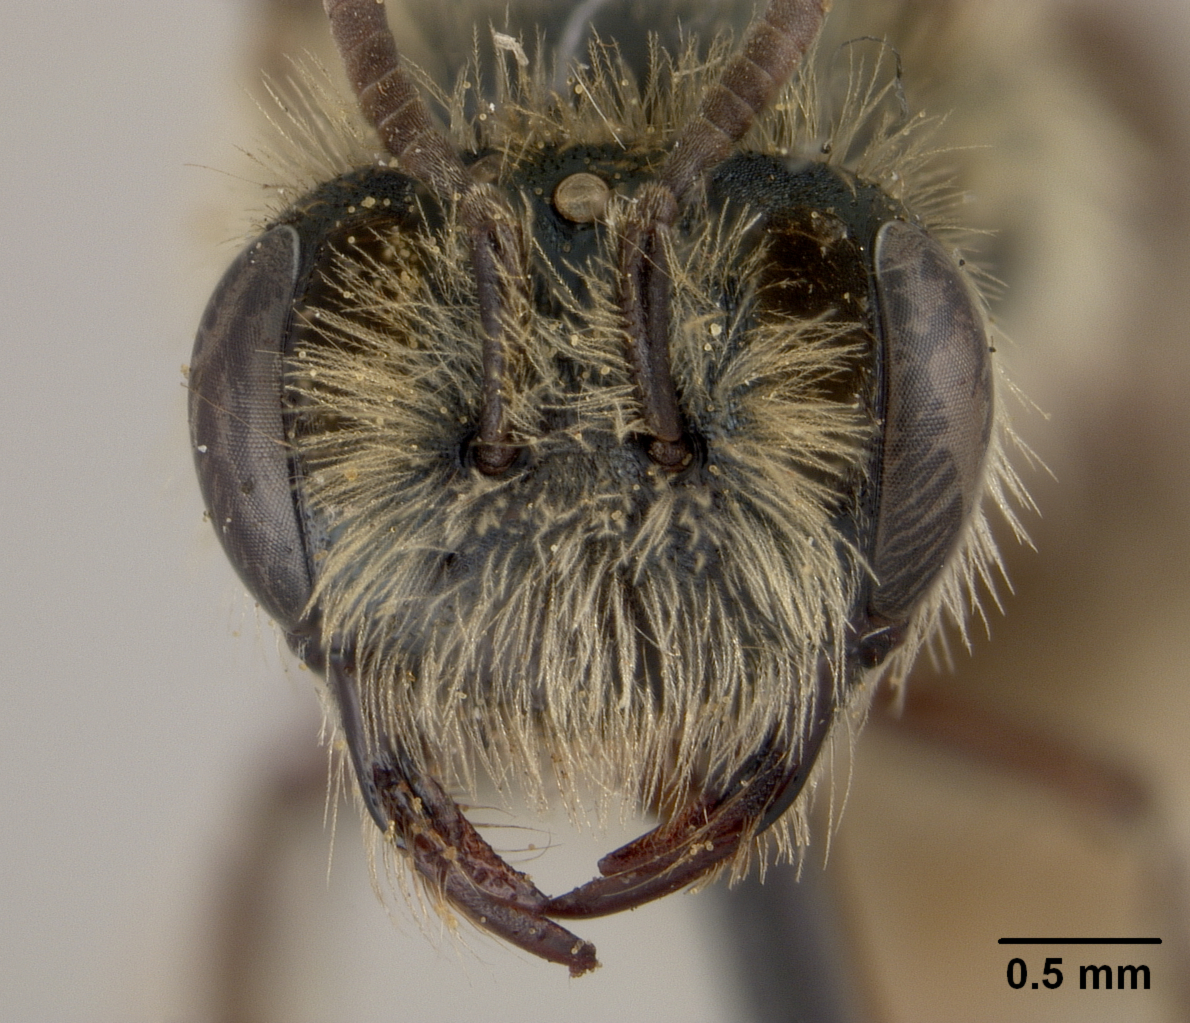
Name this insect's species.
Andrena duboisi
